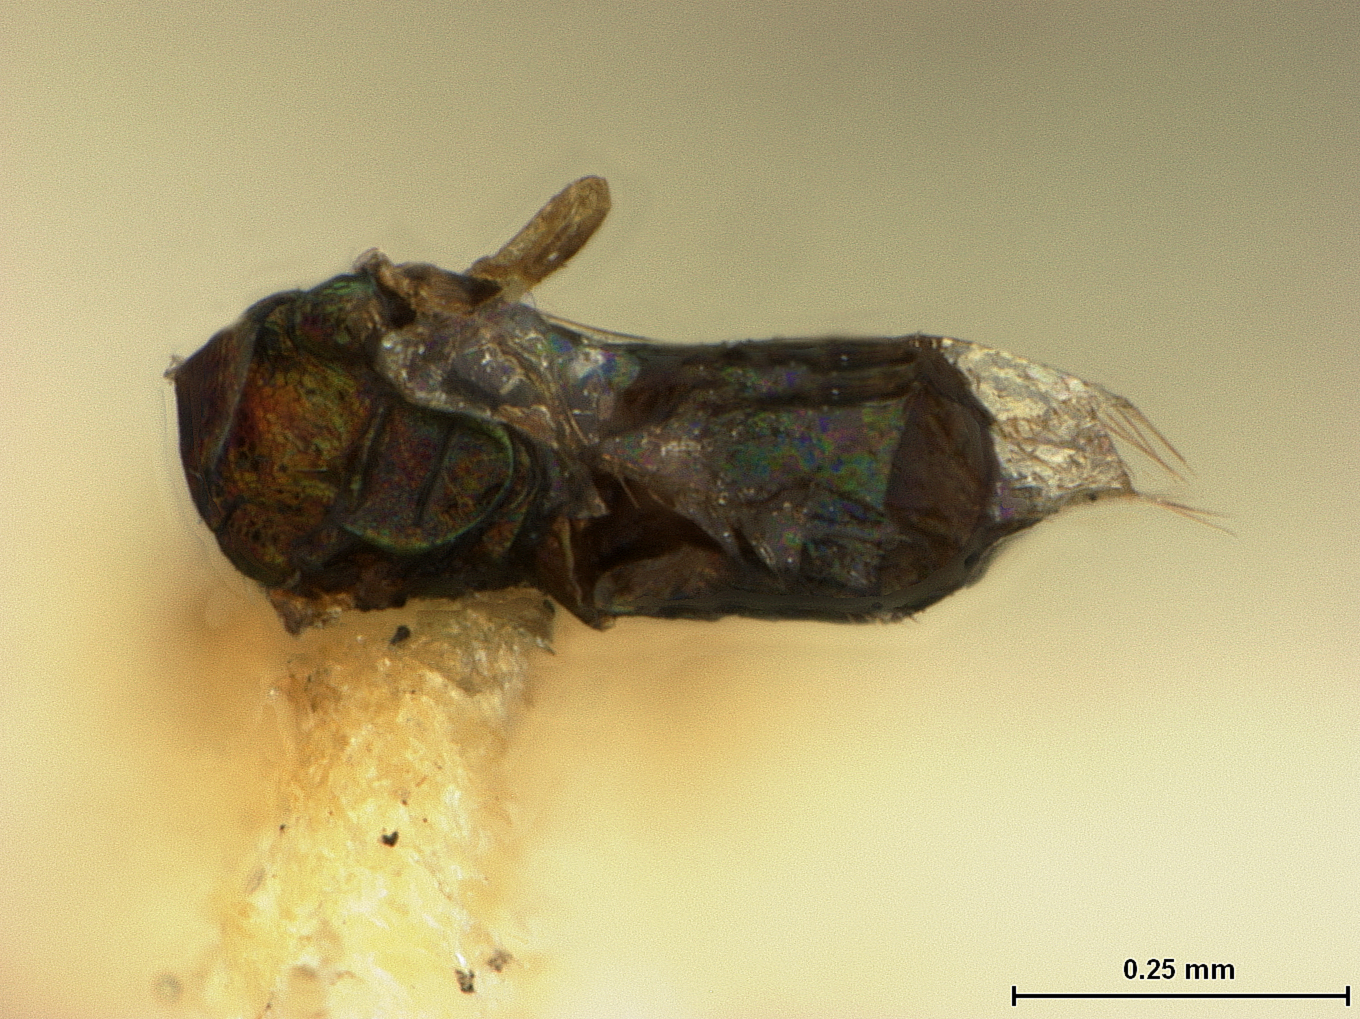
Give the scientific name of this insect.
Gyrolasia metallica
